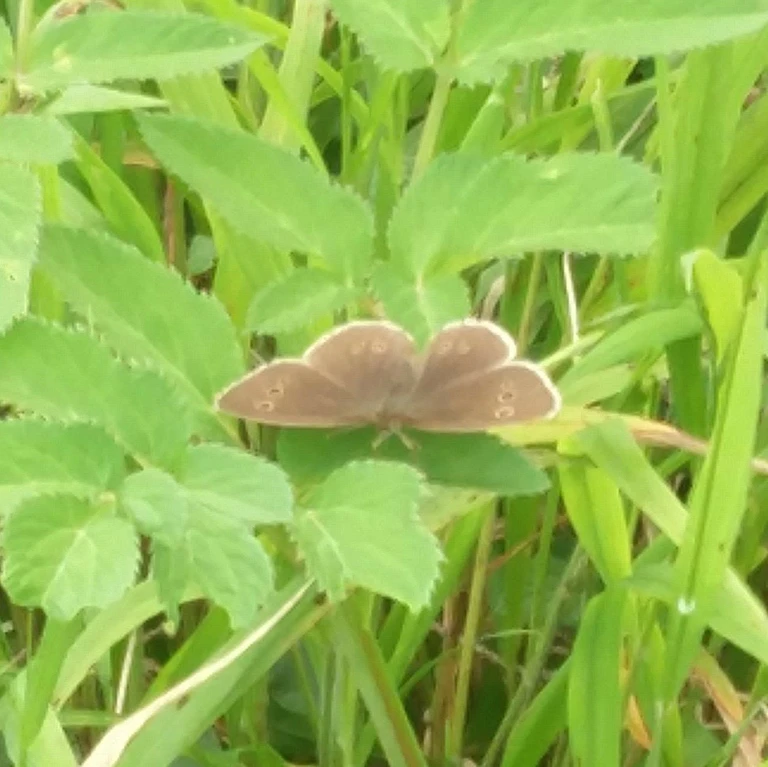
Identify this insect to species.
Aphantopus hyperantus
